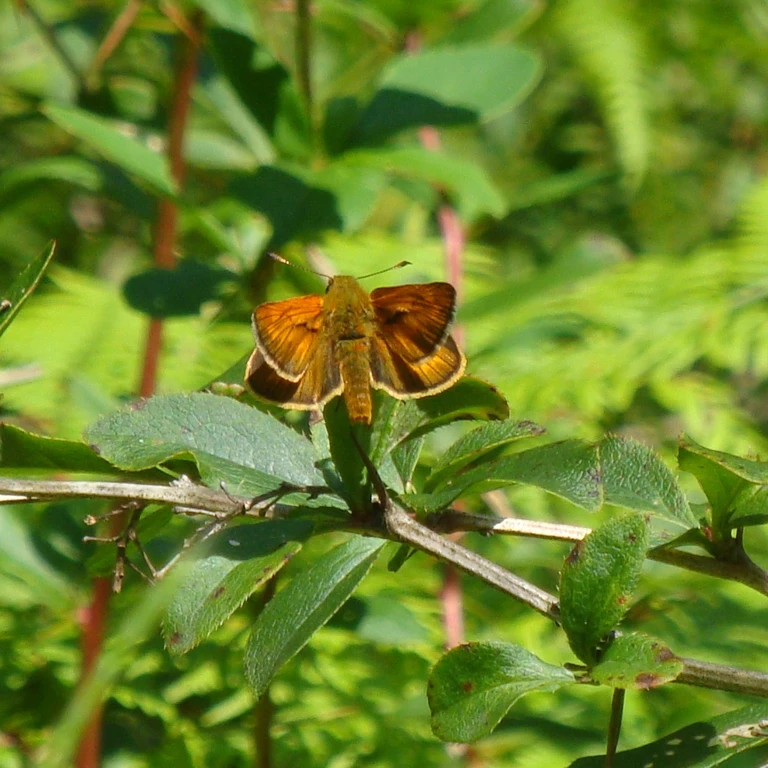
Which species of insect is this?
Ochlodes sylvanus (also Ochlodes venata)
